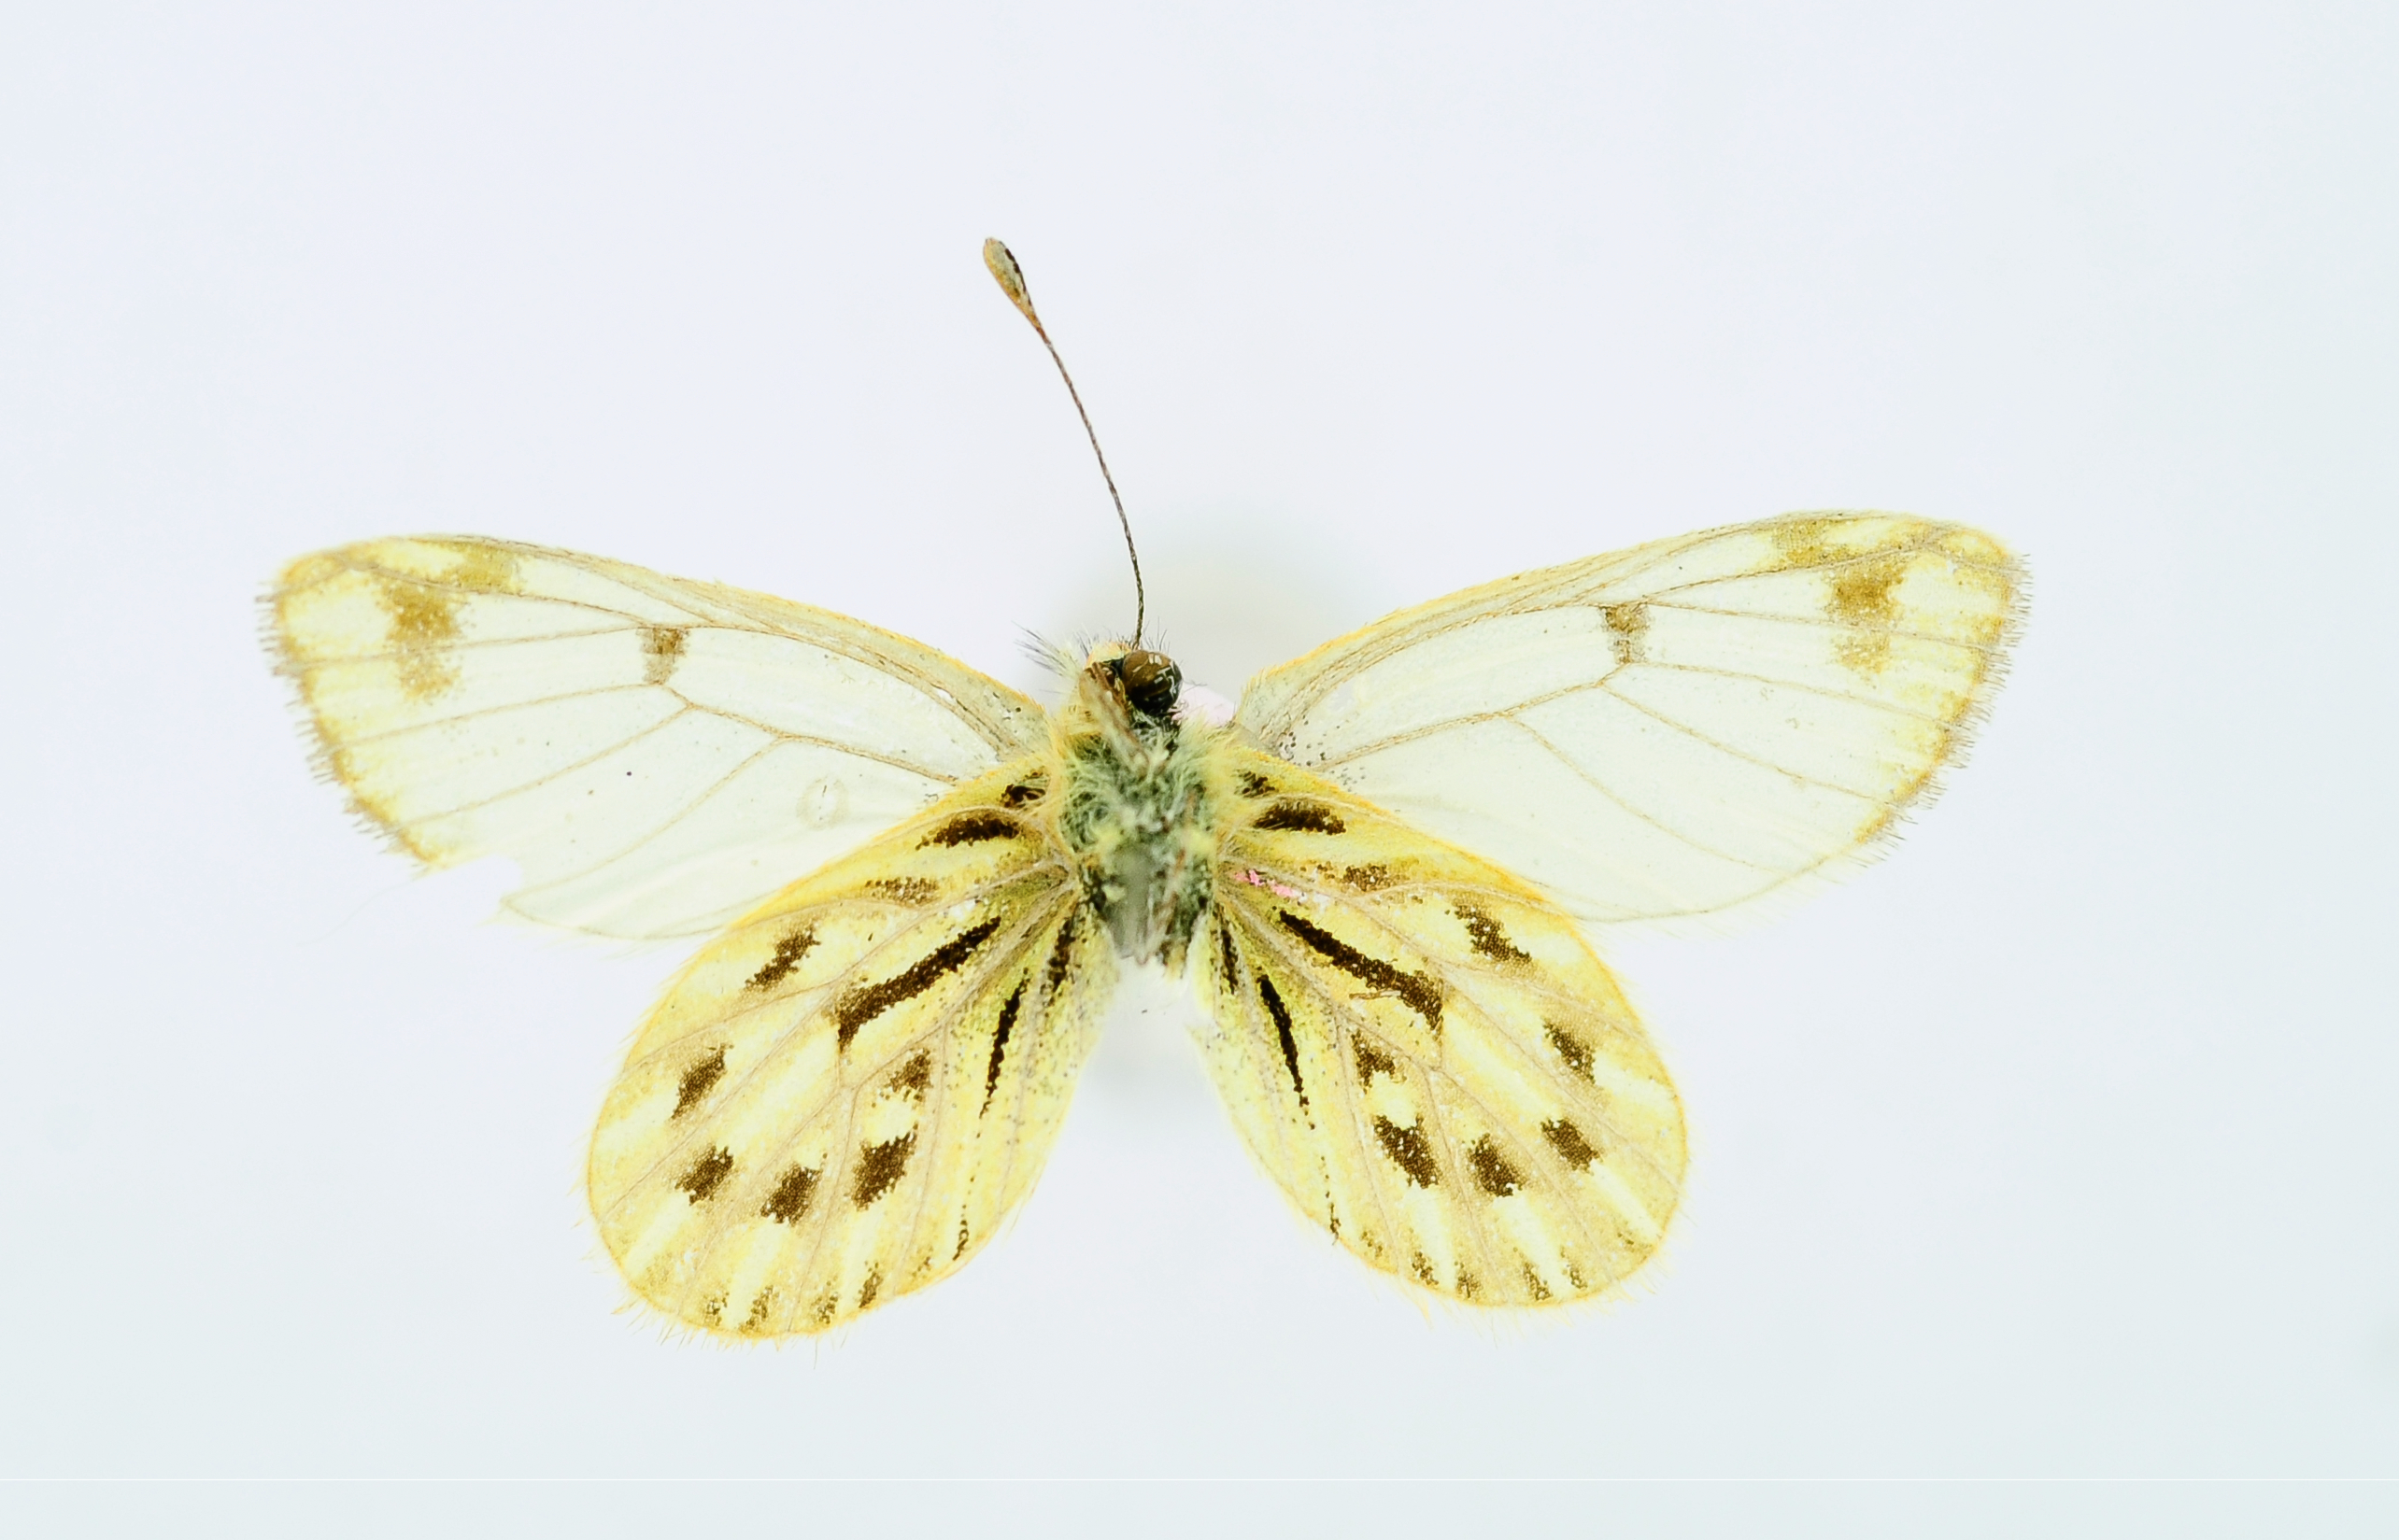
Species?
Phulia nannophyes
